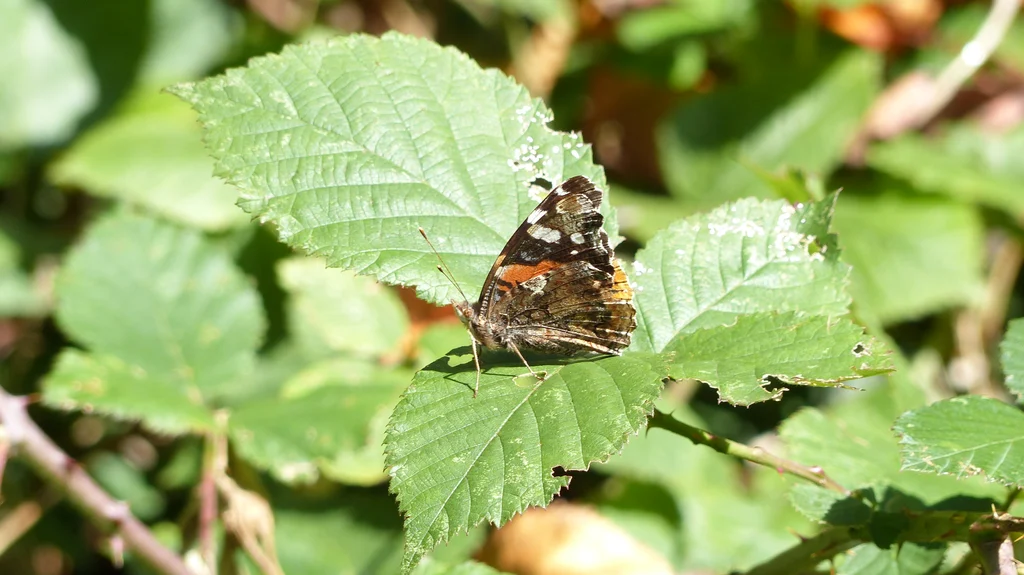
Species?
Vanessa atalanta
